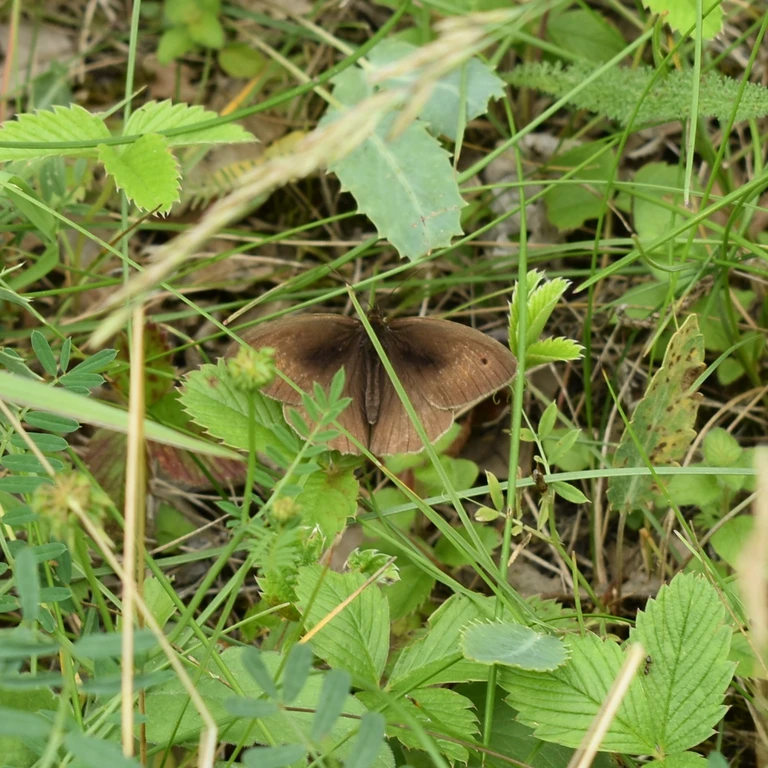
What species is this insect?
Maniola jurtina
